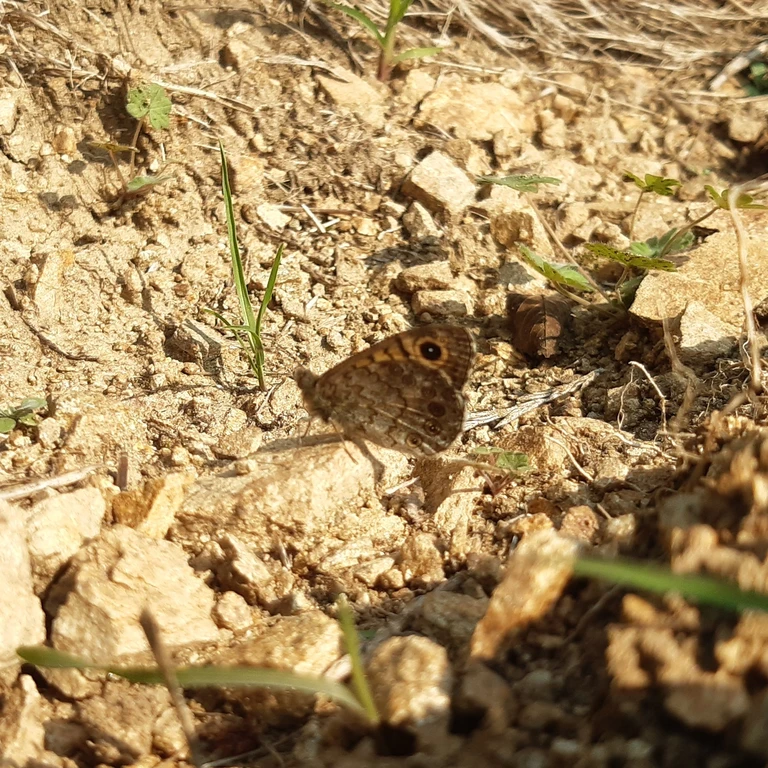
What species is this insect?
Lasiommata megera (also Pararge megera)
